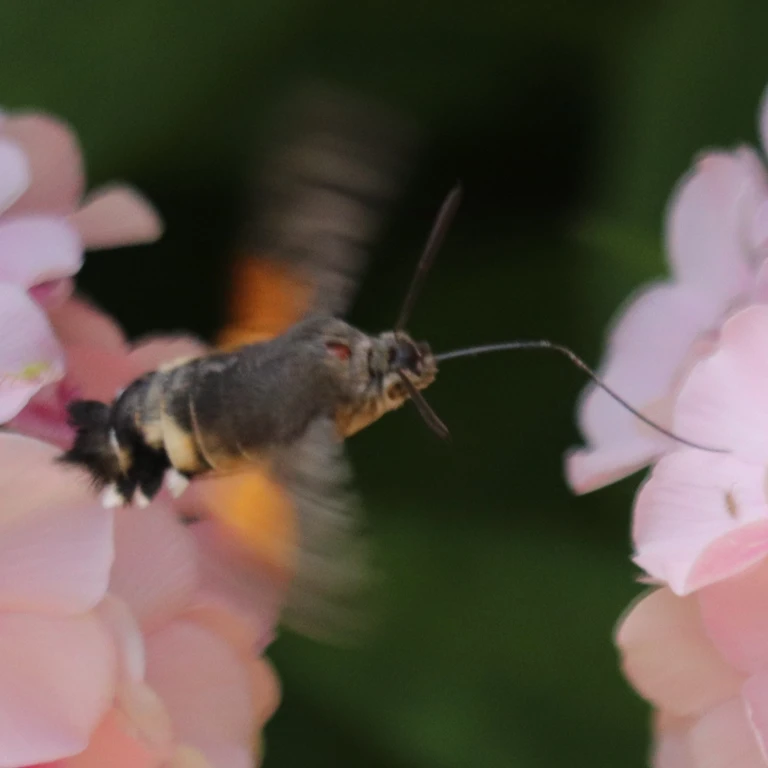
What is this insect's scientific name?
Macroglossum stellatarum
